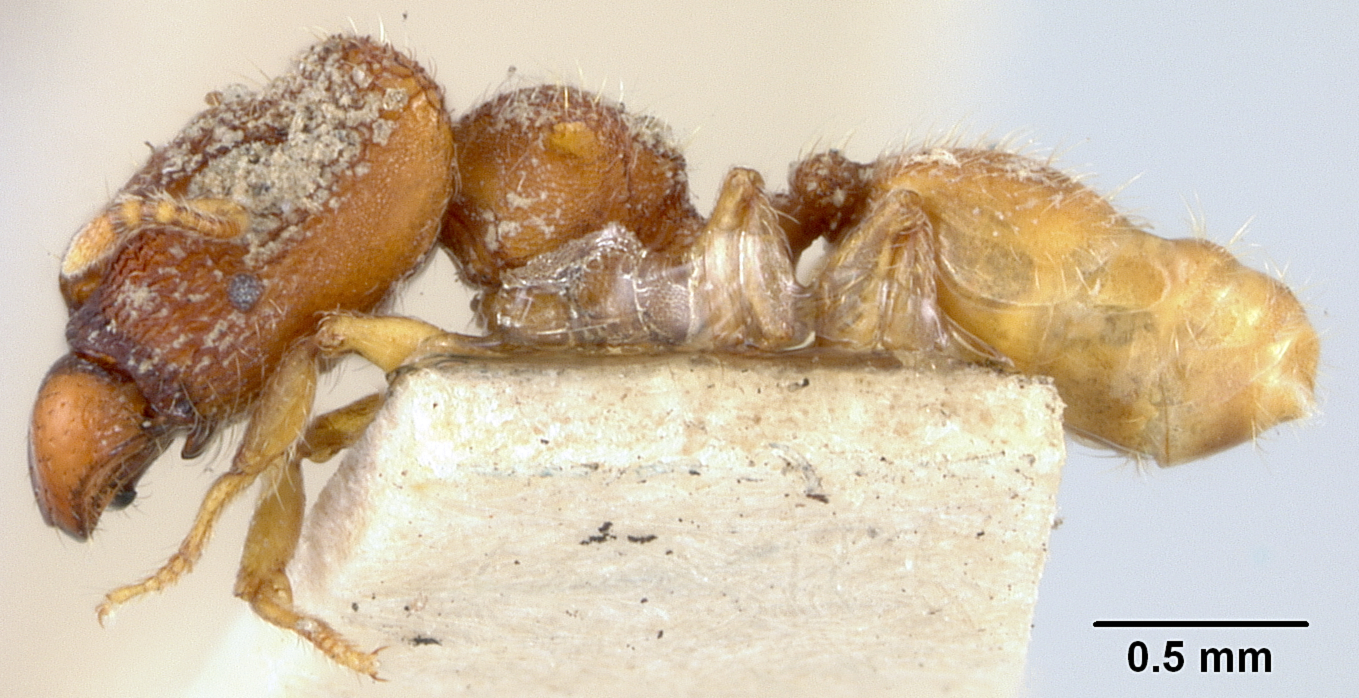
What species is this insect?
Pheidole isis
